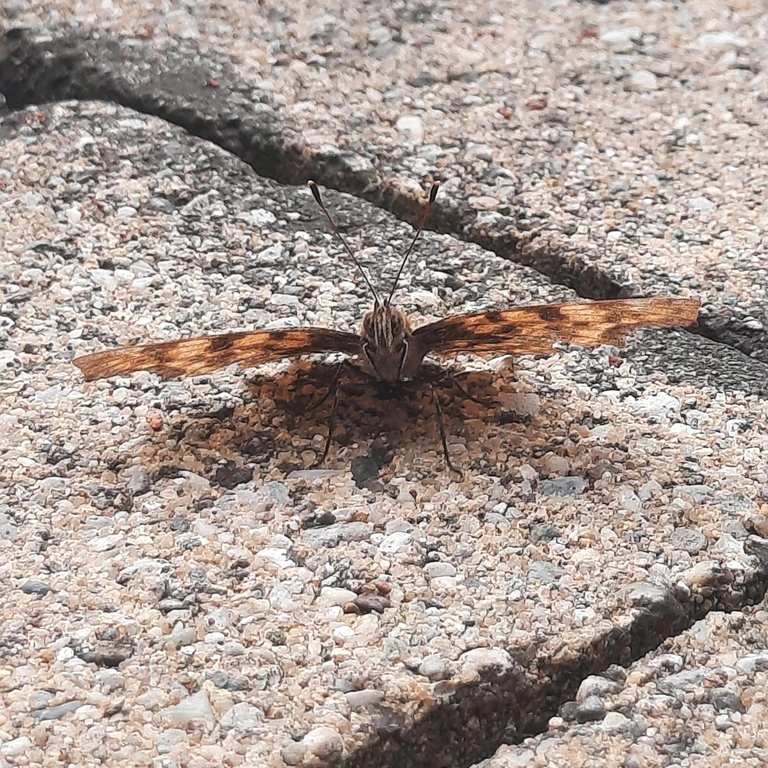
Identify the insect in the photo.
Polygonia c-album
